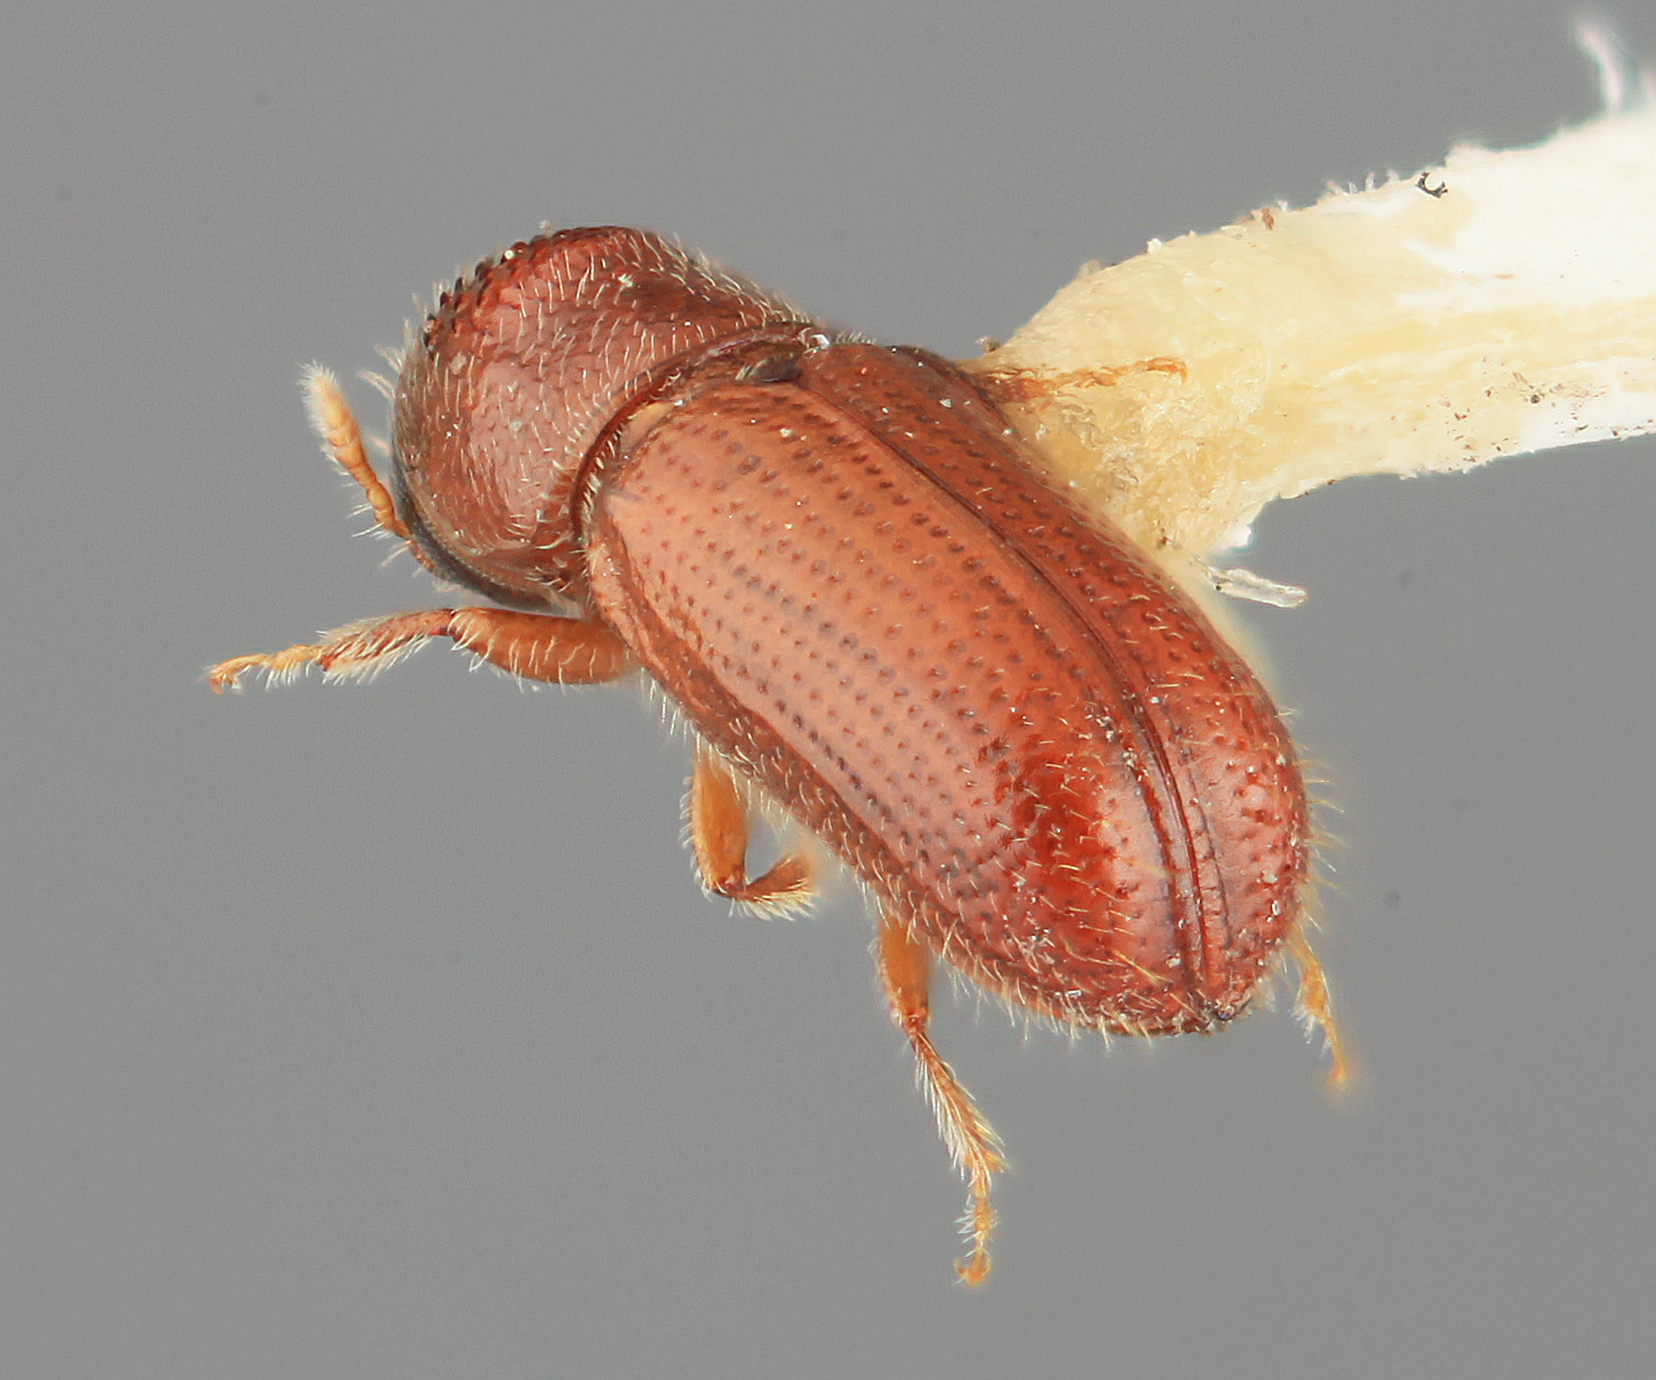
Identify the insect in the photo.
Pityophthorus impexus
